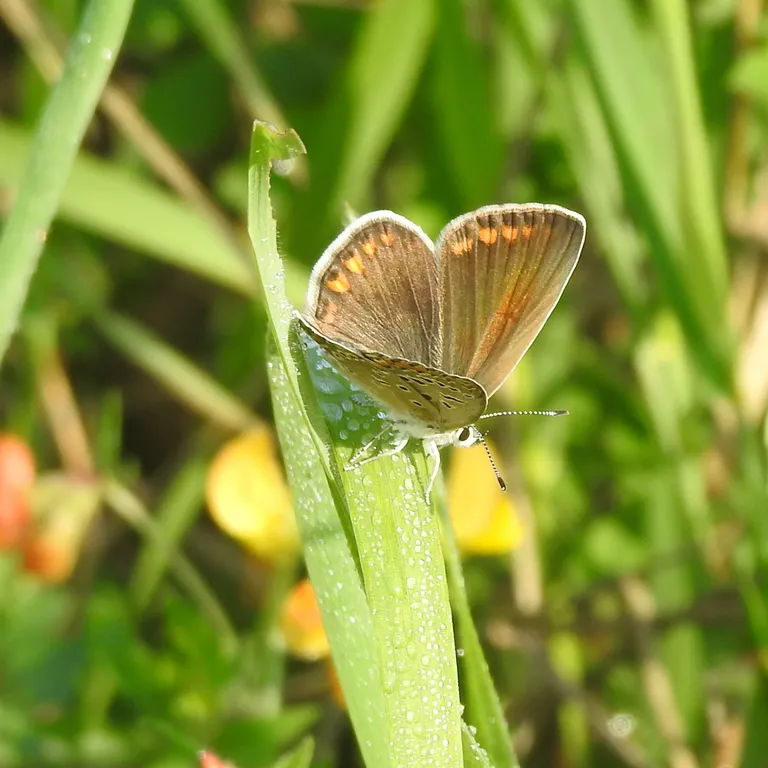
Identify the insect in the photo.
Polyommatus icarus
